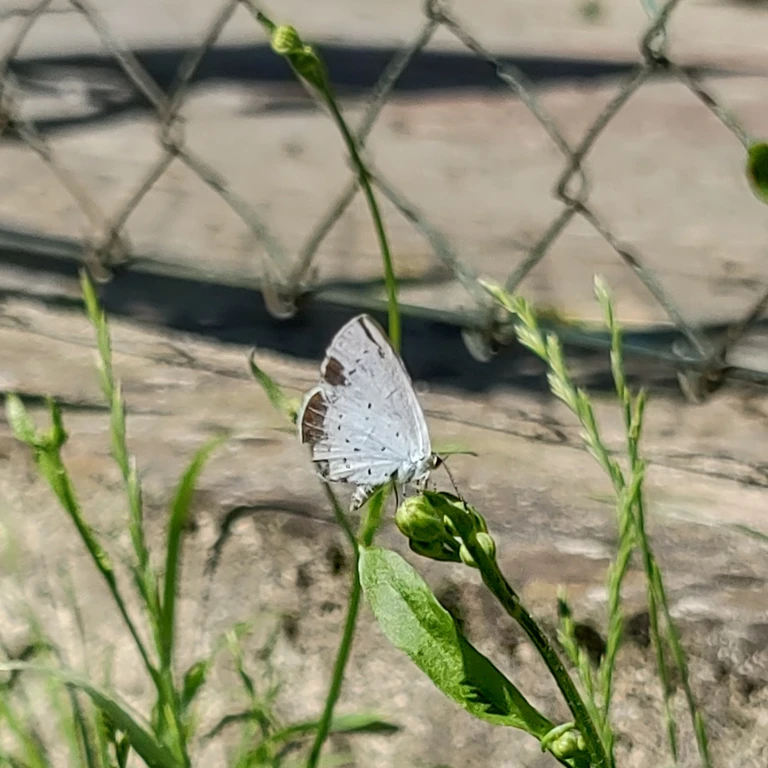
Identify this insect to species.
Celastrina argiolus
